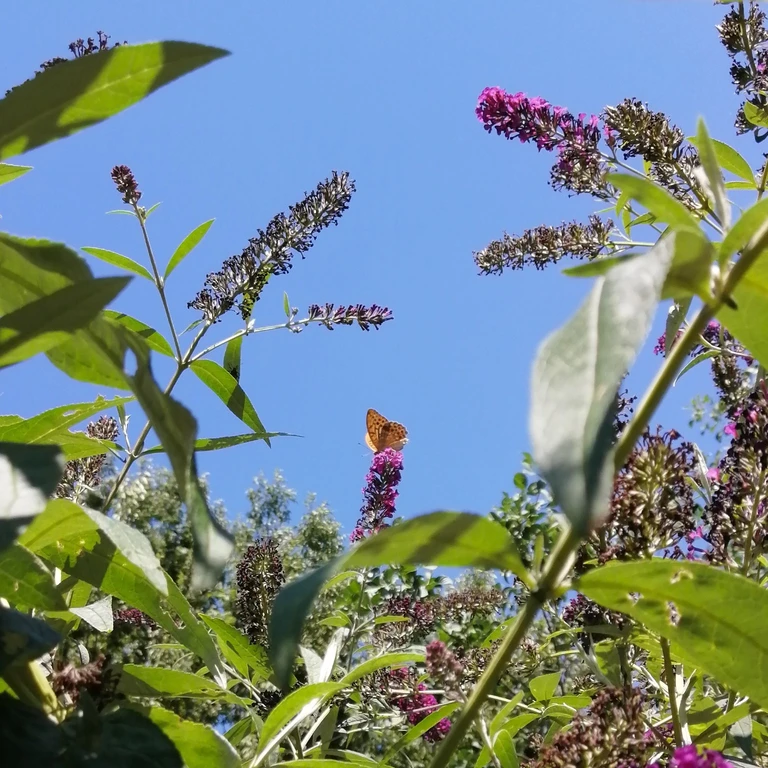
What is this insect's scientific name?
Argynnis paphia
